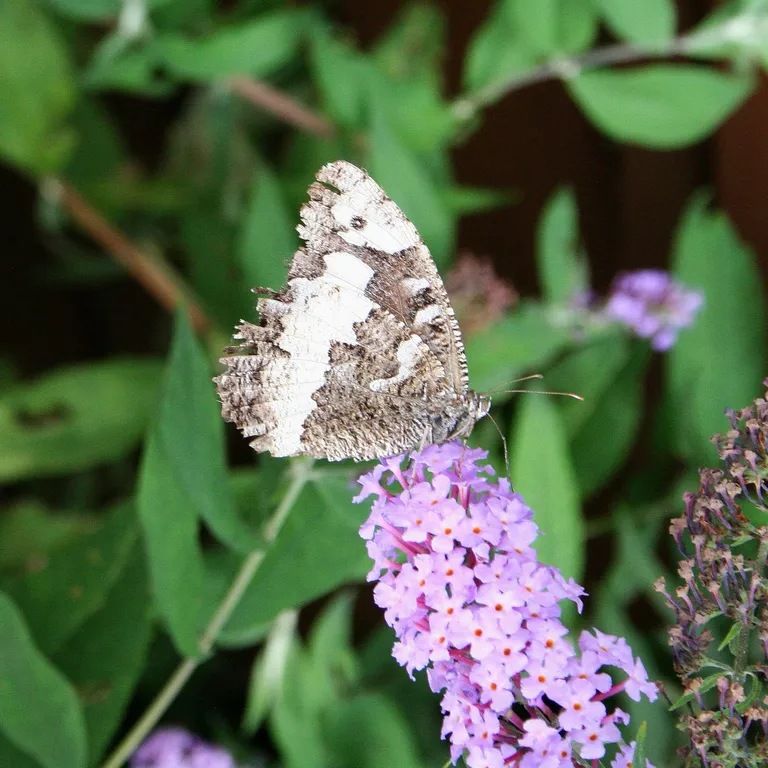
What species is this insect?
Brintesia circe
